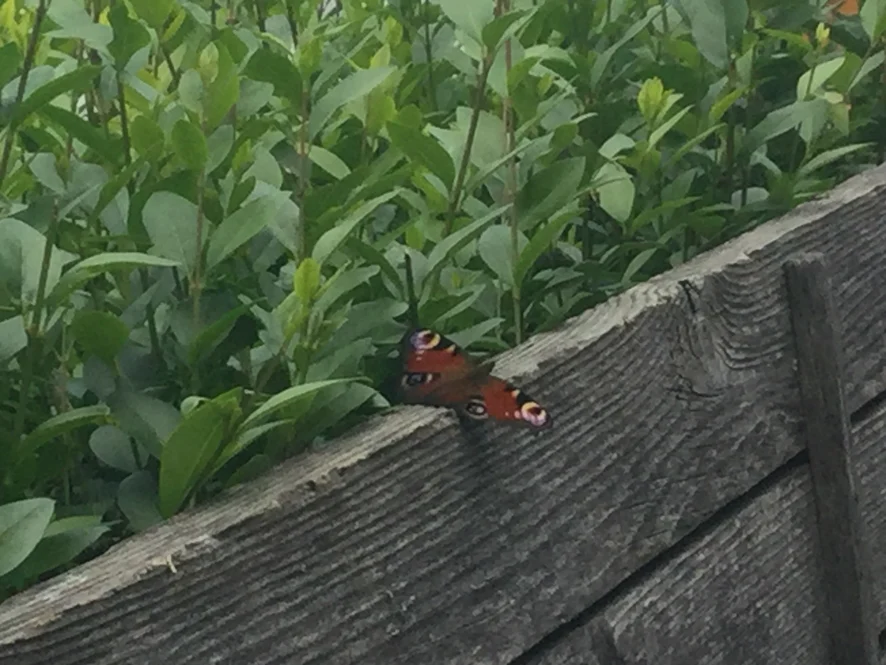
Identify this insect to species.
Aglais io
